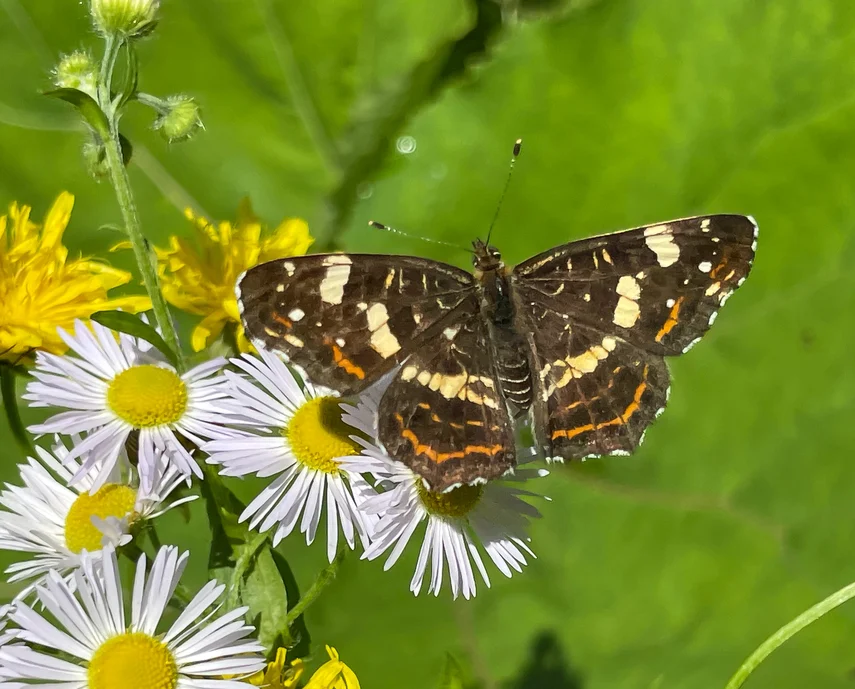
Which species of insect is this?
Araschnia levana
